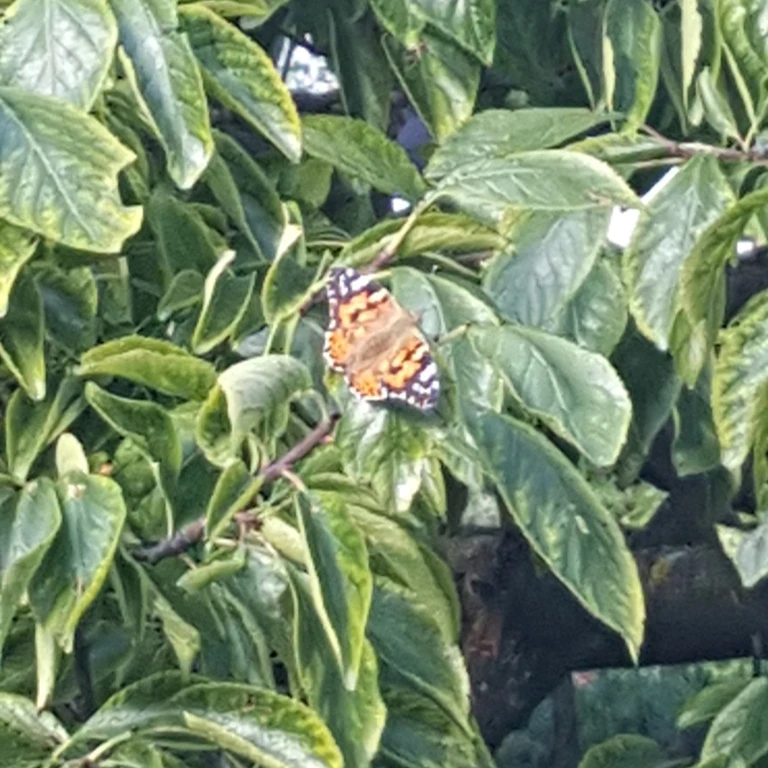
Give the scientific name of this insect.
Vanessa cardui
